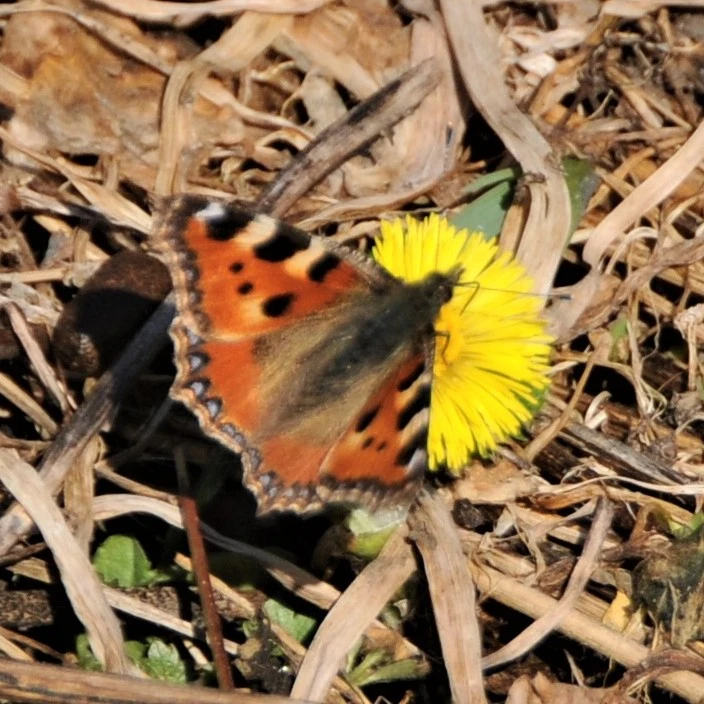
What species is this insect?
Aglais urticae
